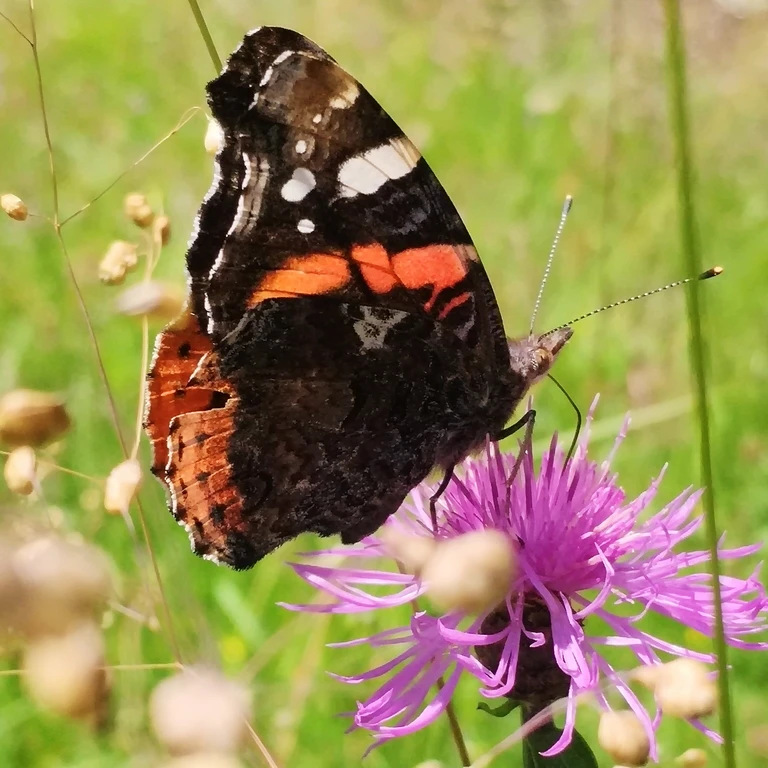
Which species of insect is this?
Vanessa atalanta
